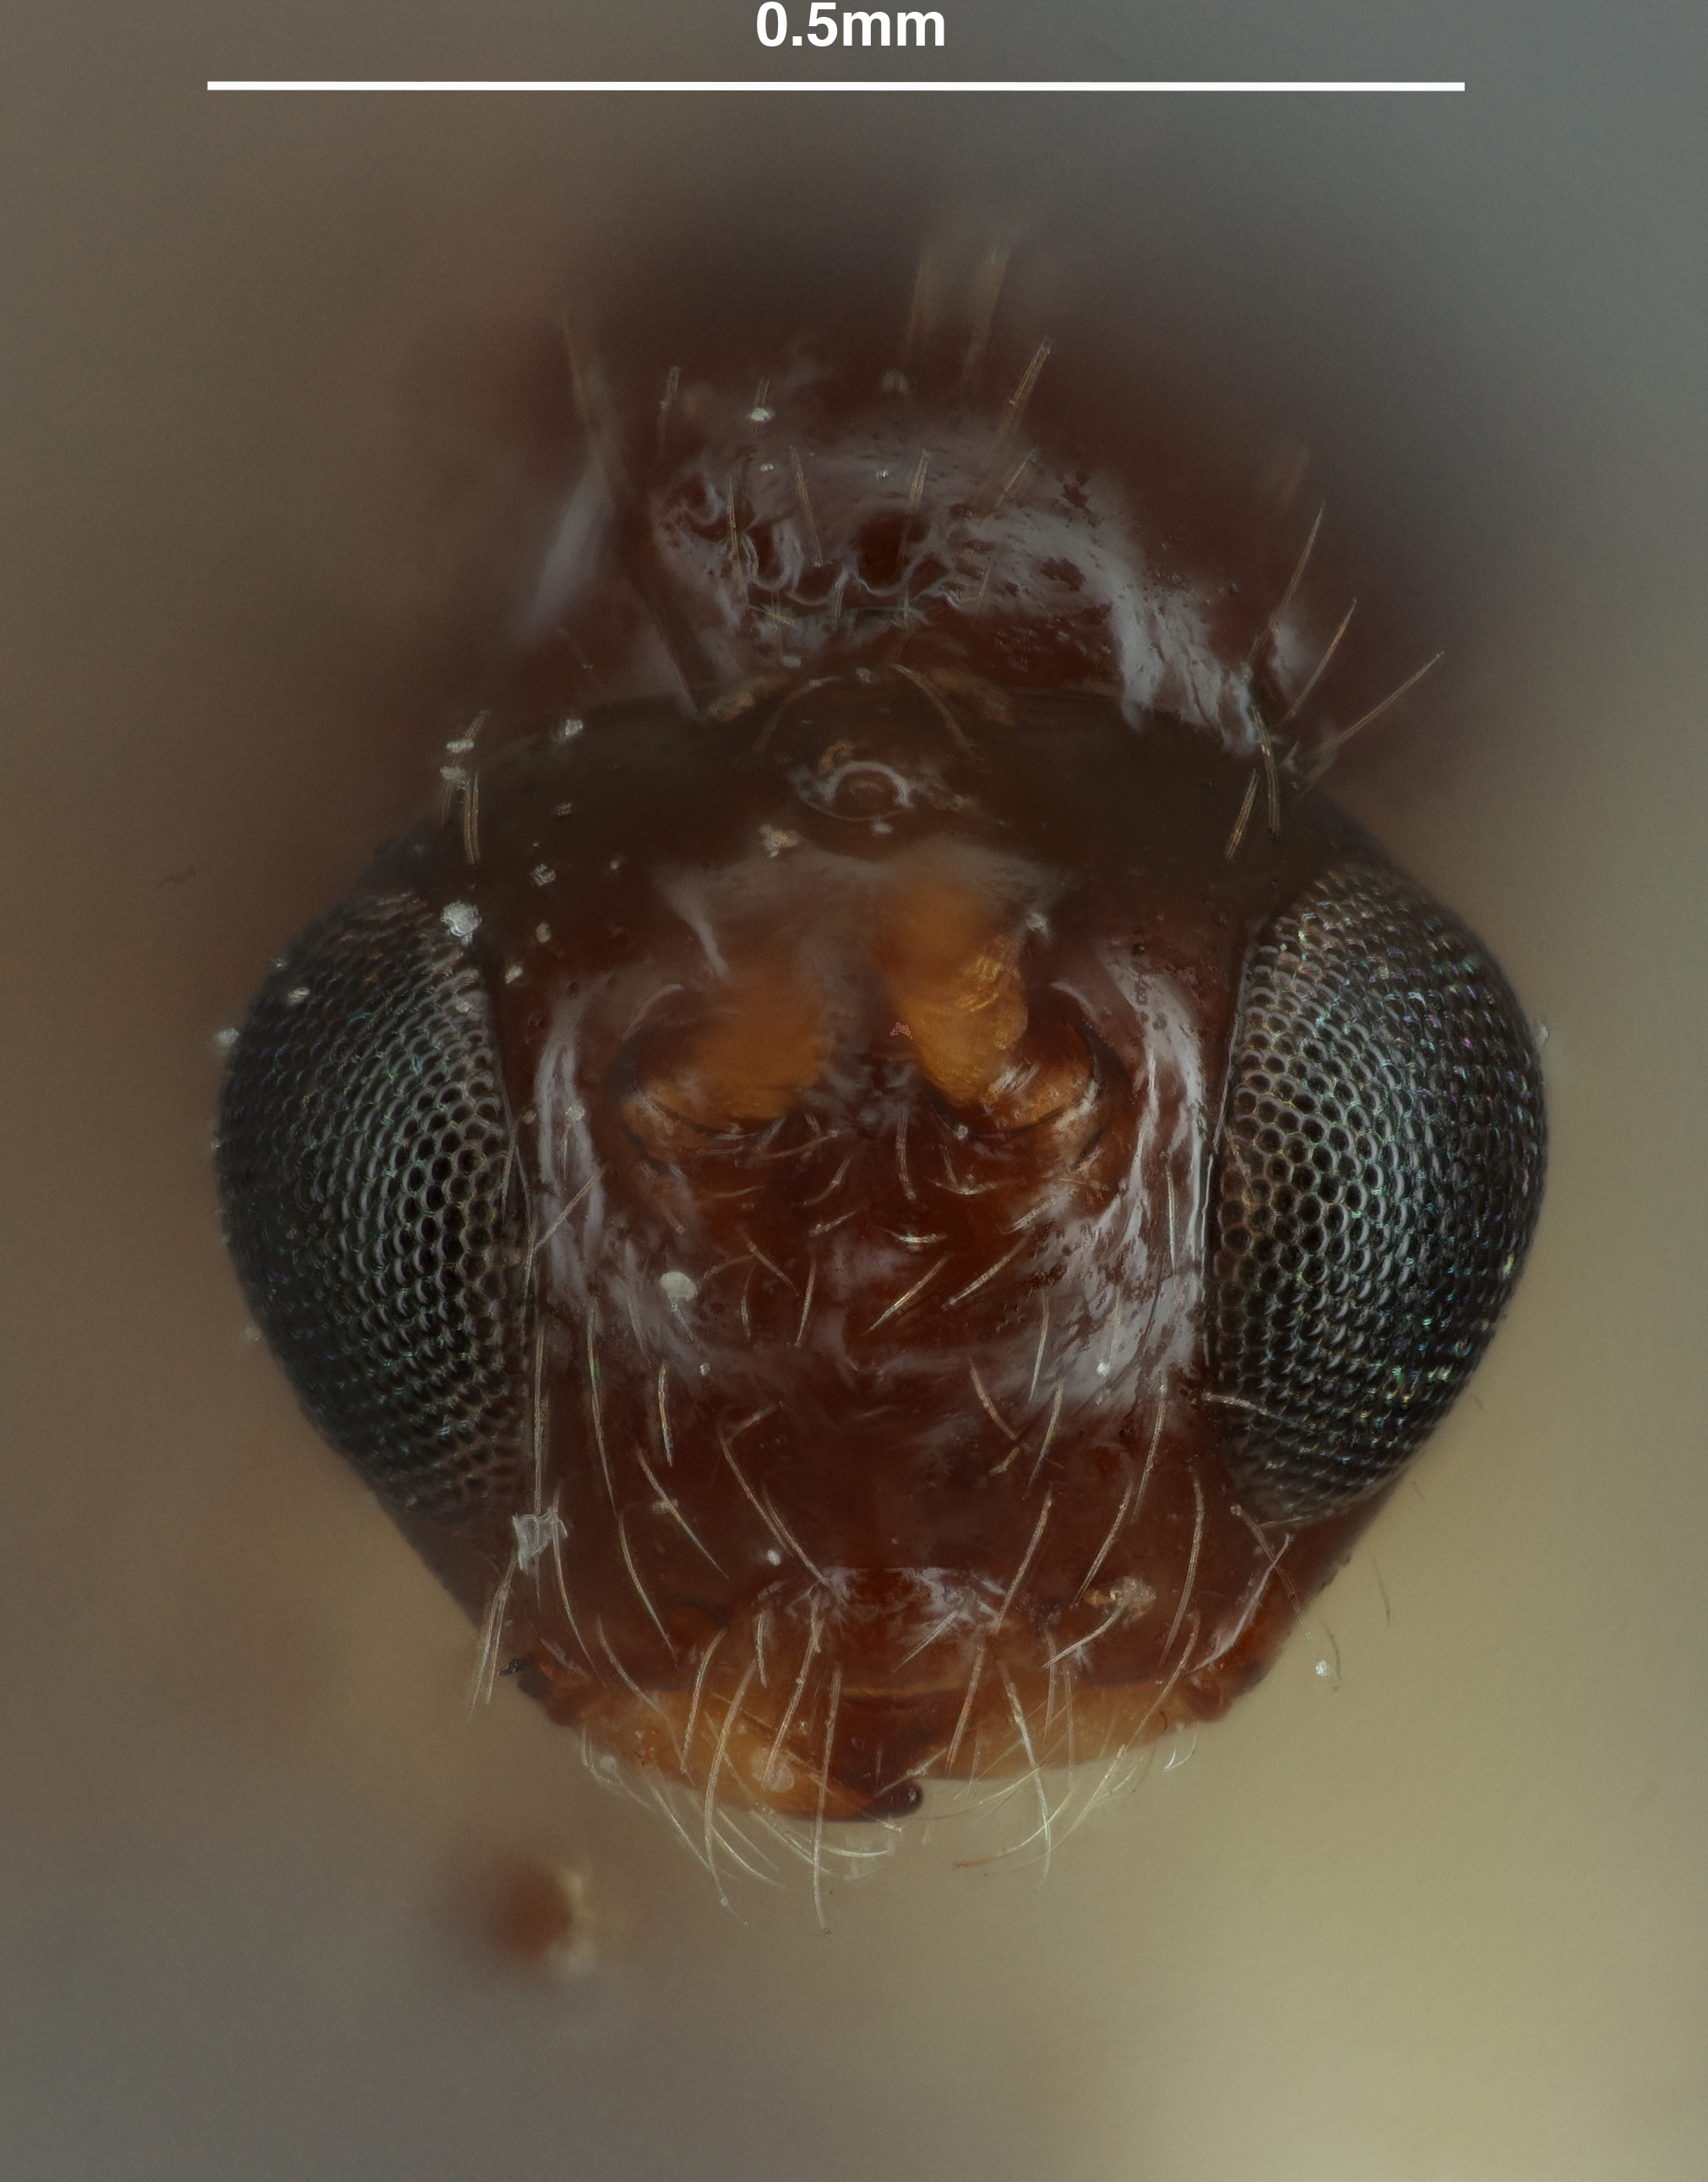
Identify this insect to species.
Opius townsendi
